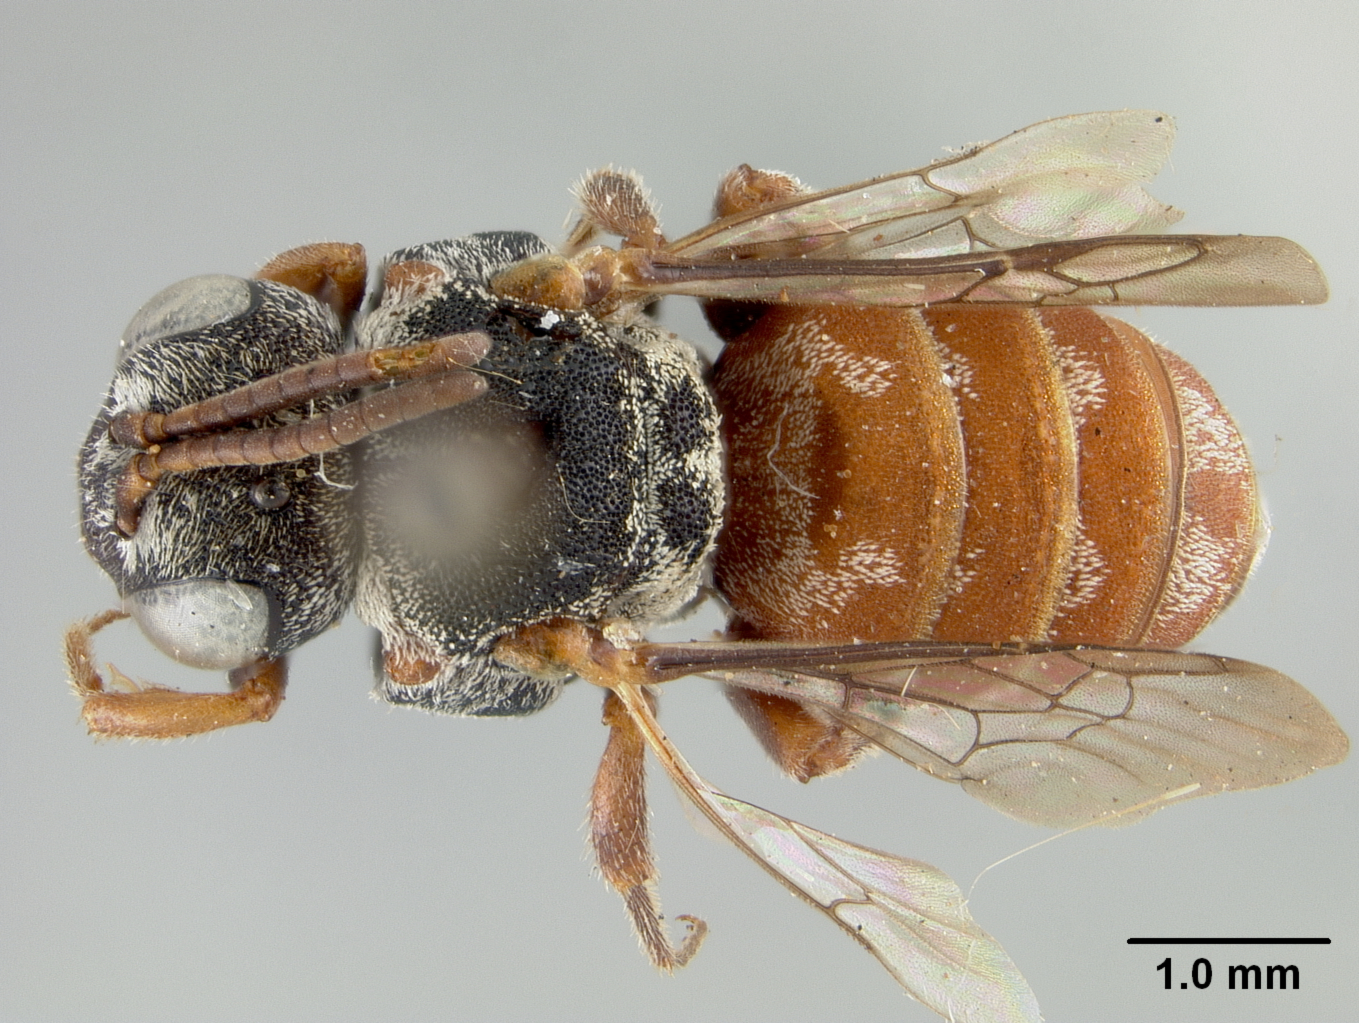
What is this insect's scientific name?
Holcopasites acanthochilus
